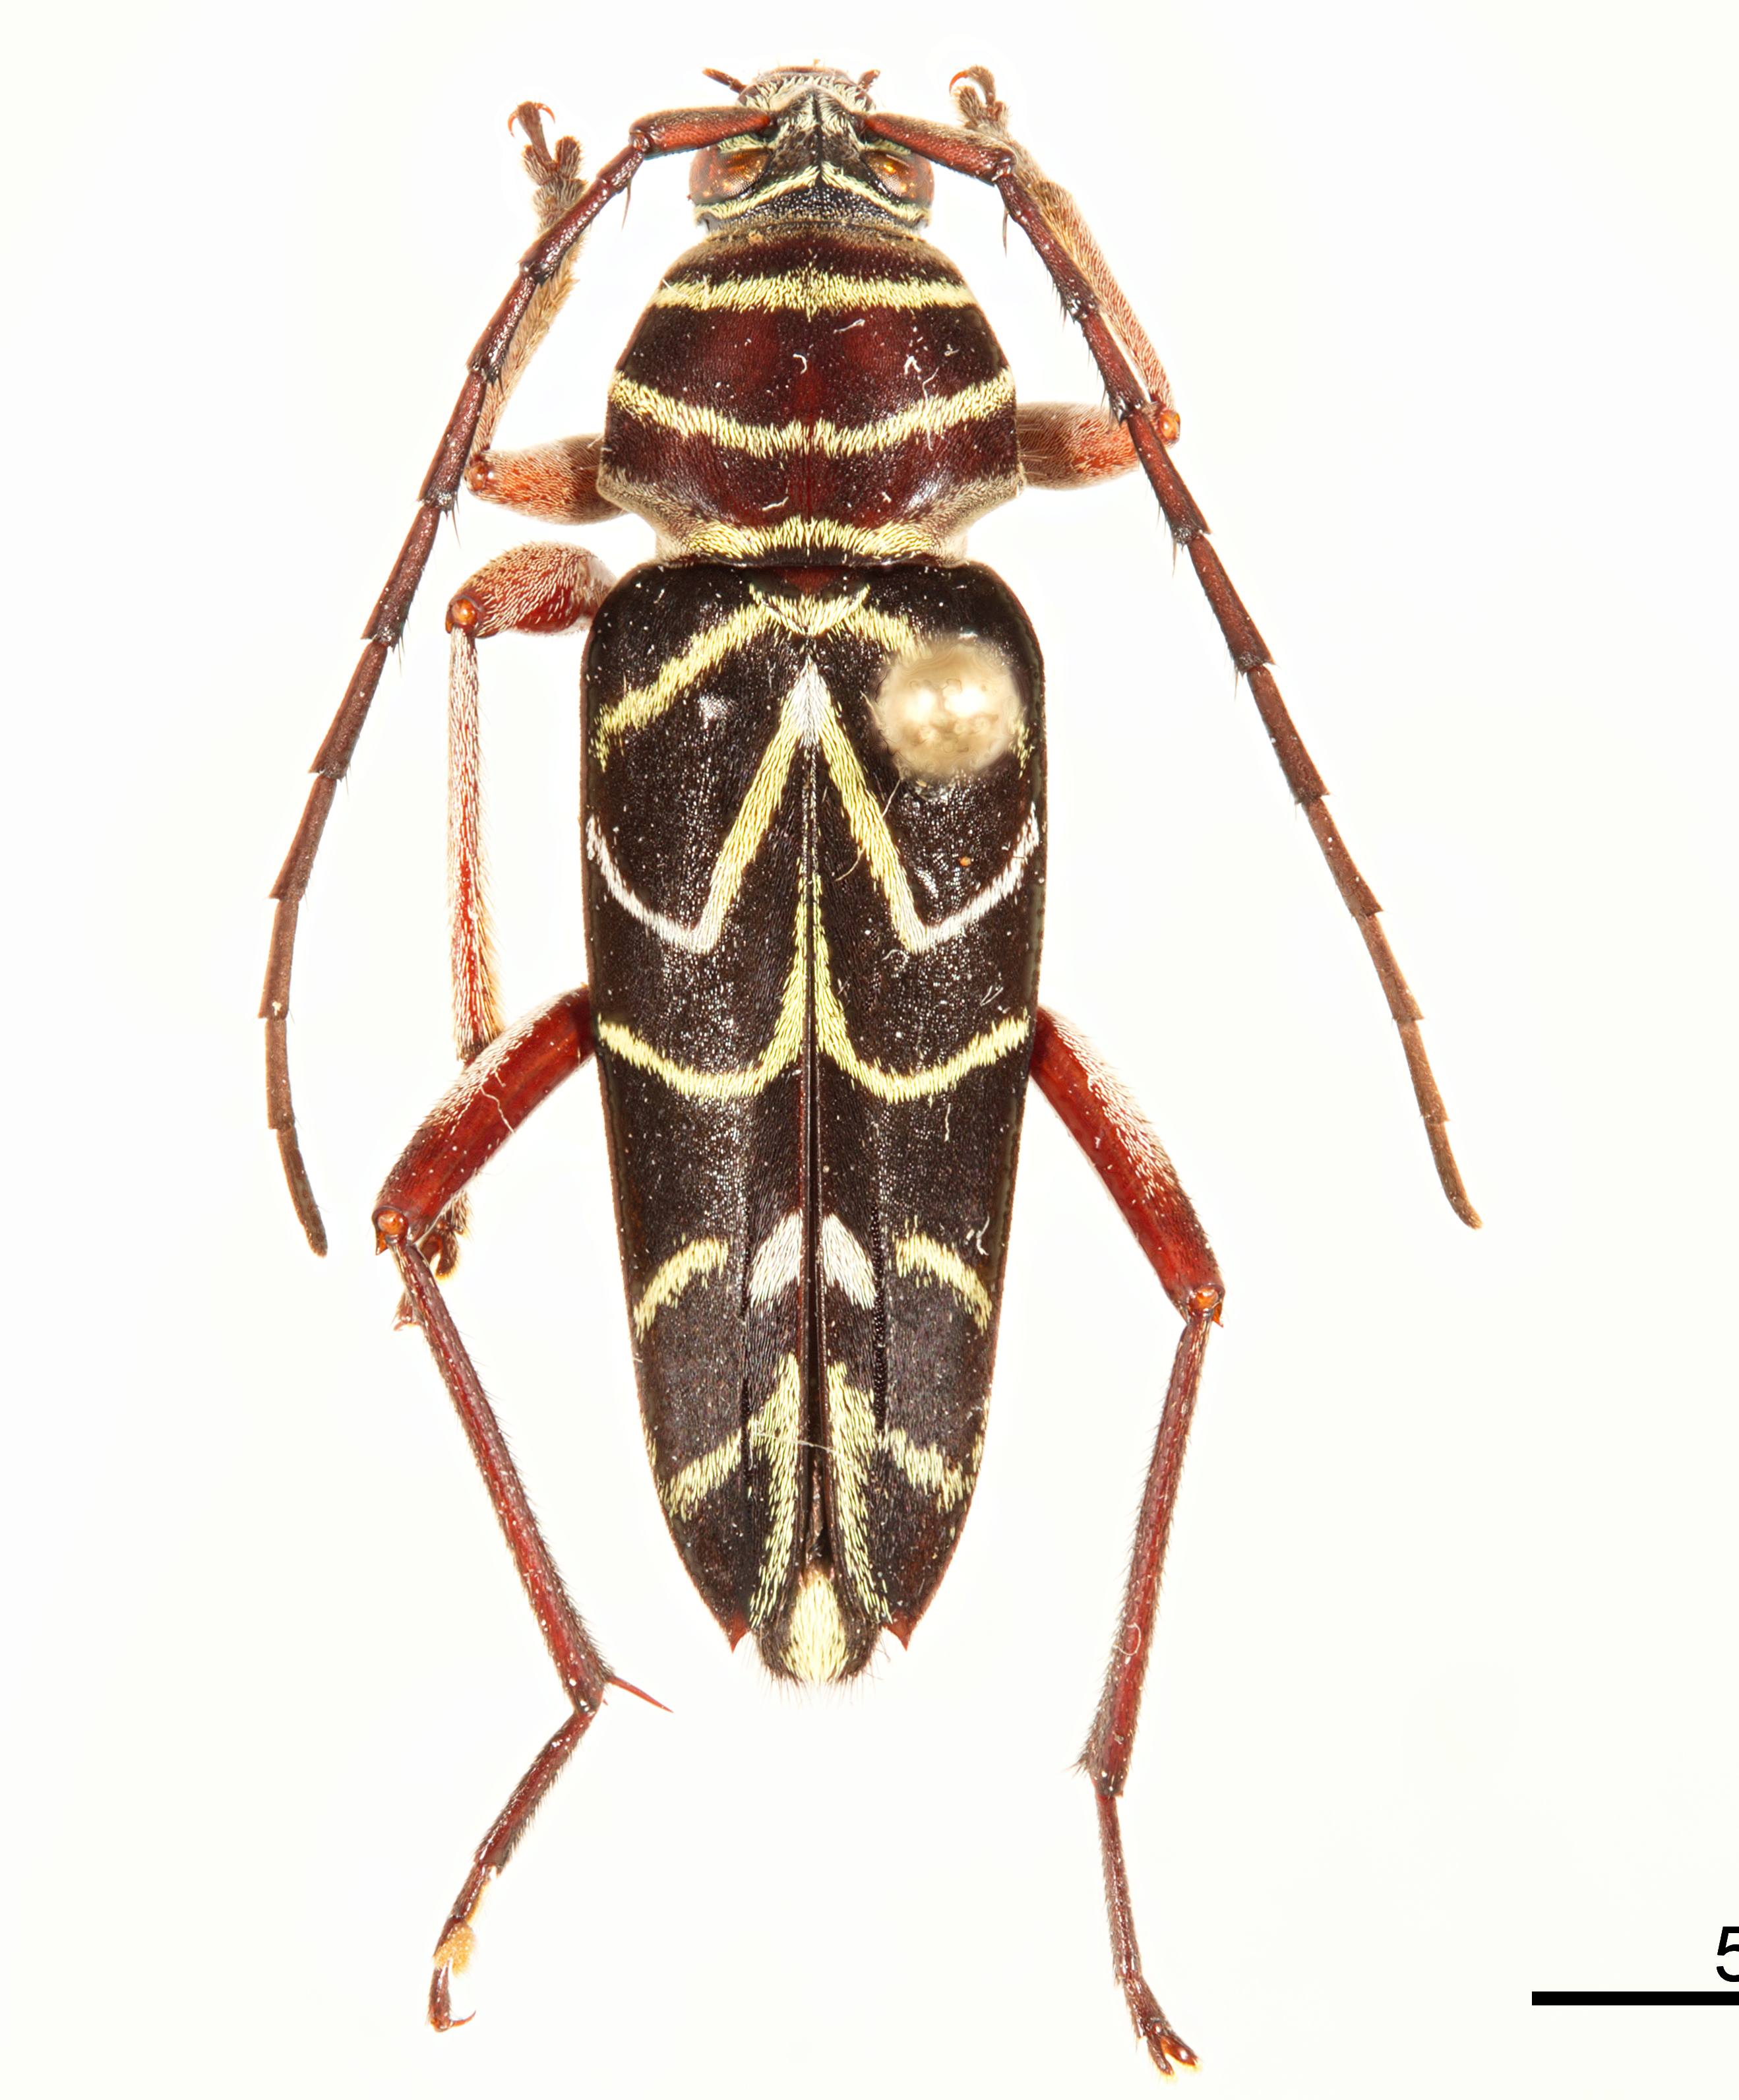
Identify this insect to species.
Megacyllene angulata
